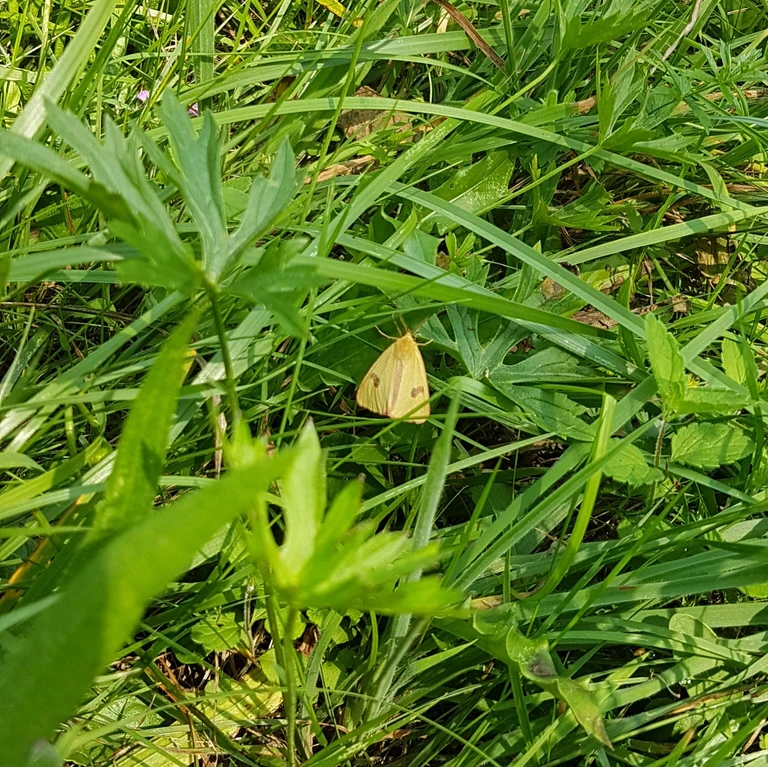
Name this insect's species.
Diacrisia sannio
